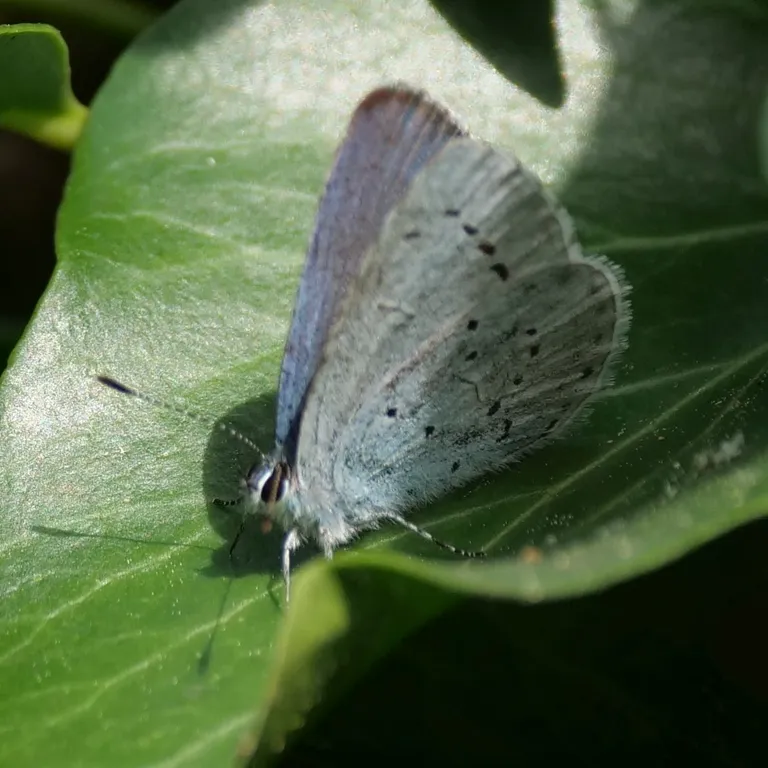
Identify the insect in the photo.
Celastrina argiolus
